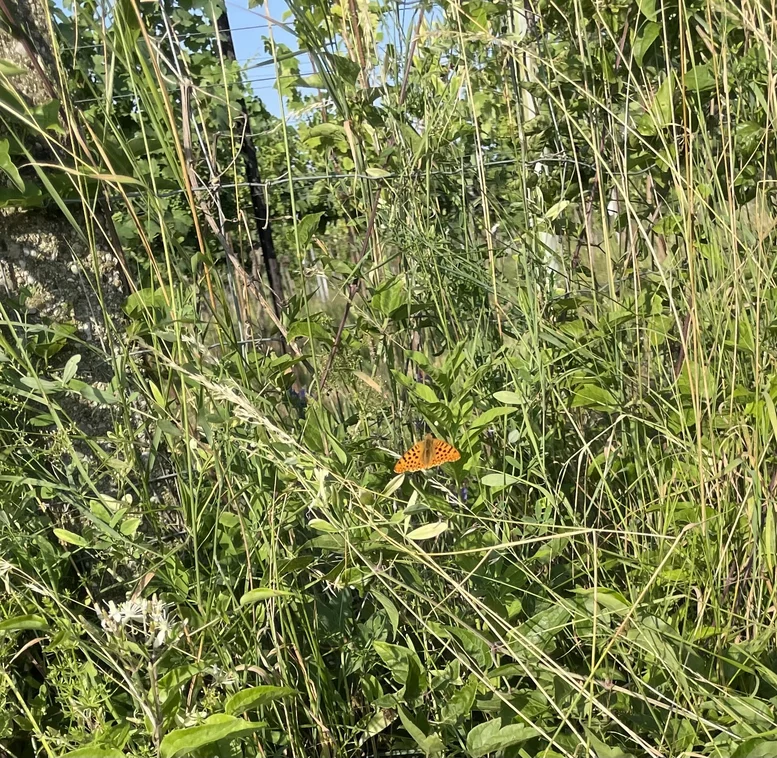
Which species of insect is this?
Issoria lathonia
